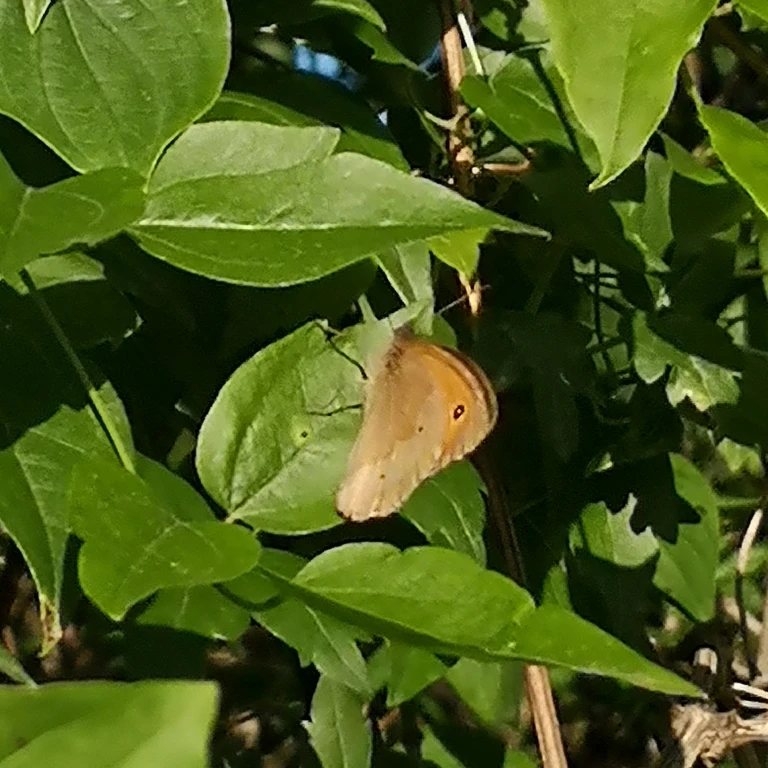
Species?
Maniola jurtina
